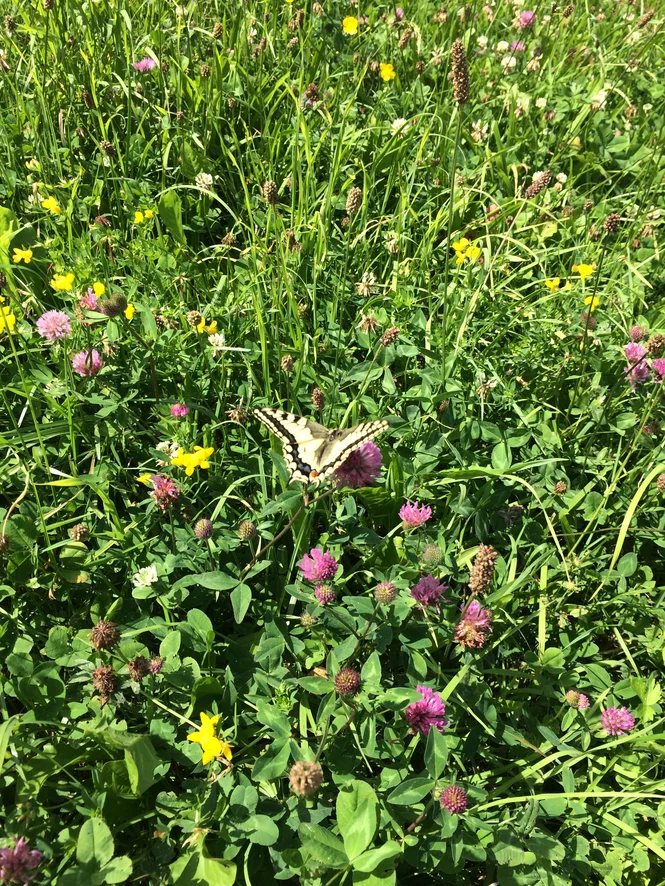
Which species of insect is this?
Papilio machaon
